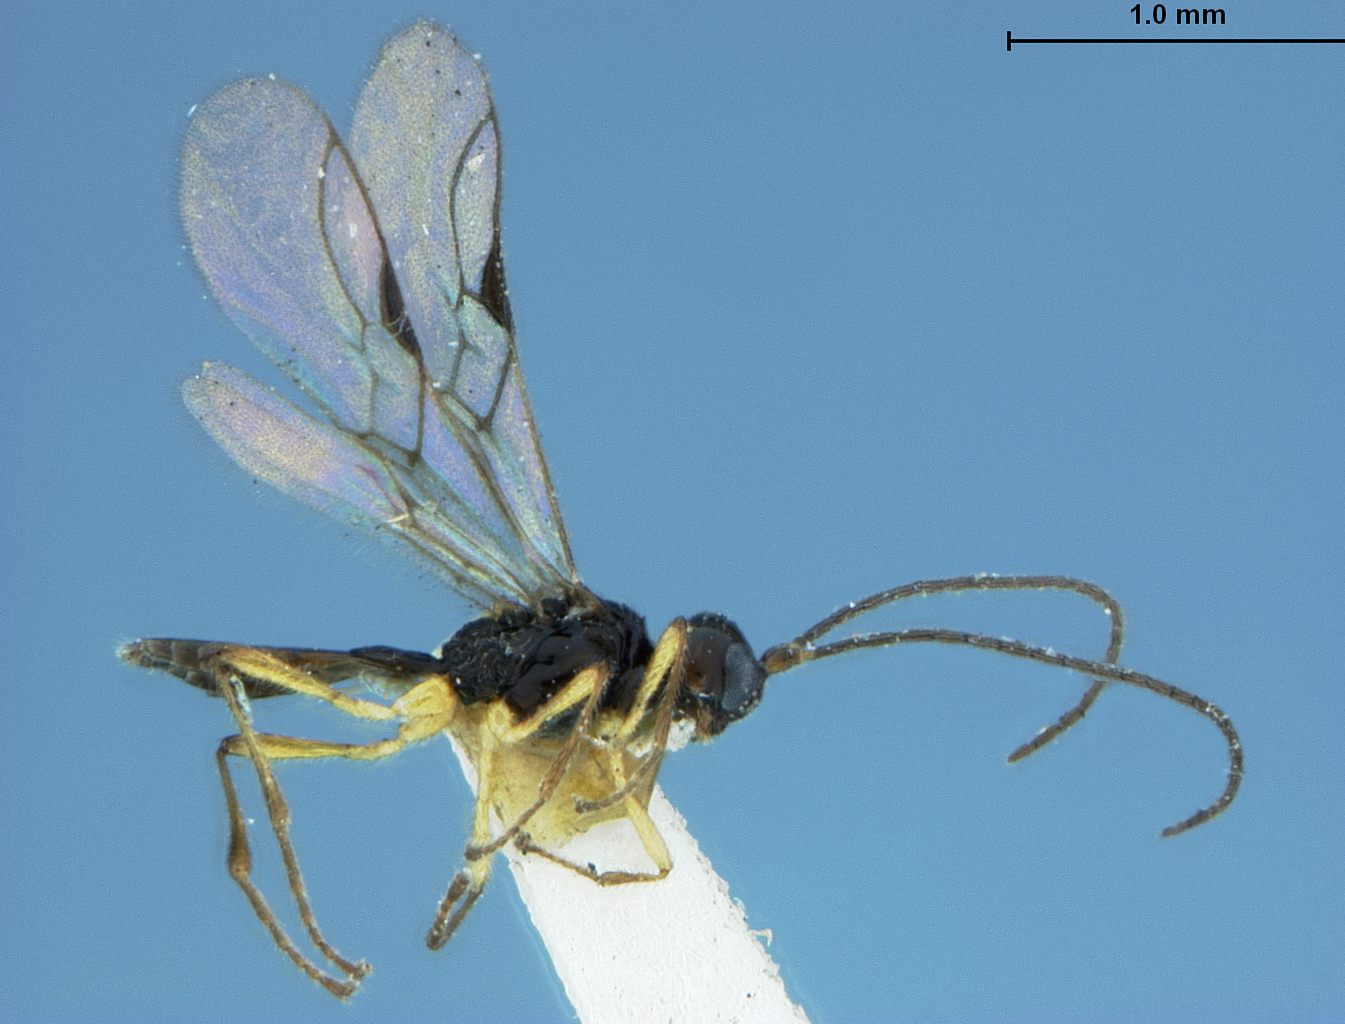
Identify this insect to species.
Brachystropha quadriceps
